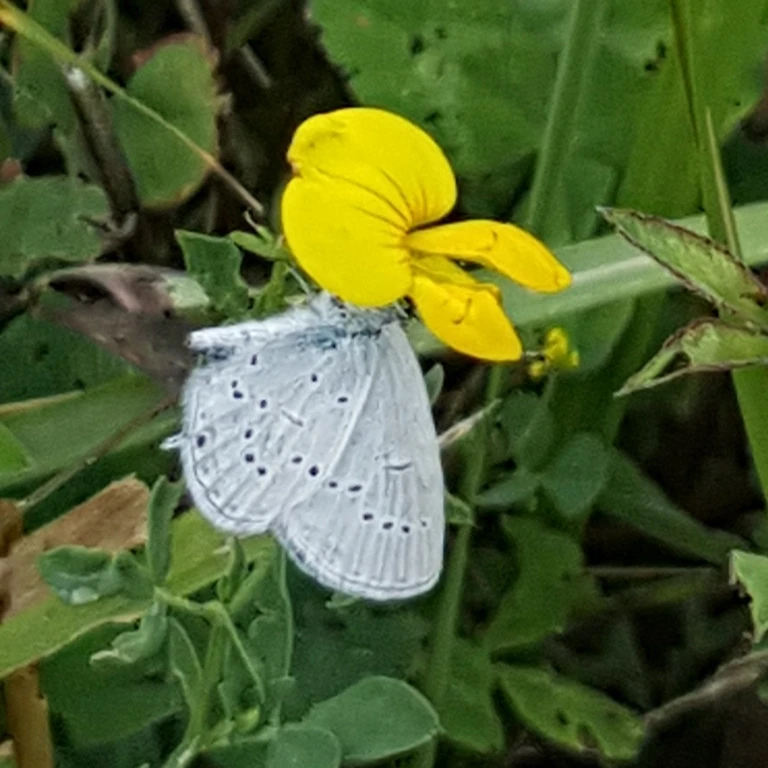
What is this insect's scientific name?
Cupido decolorata (also Elkalyce decolorata)
